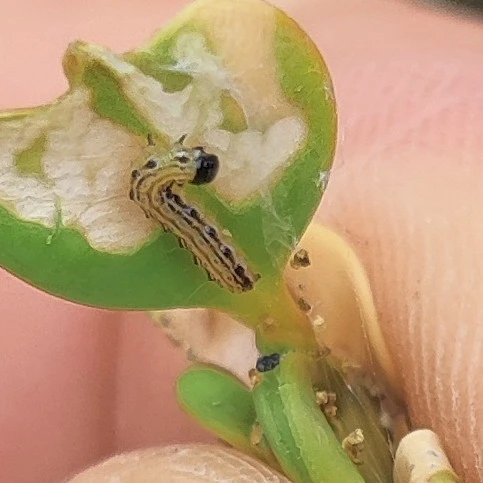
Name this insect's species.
Cydalima perspectalis
